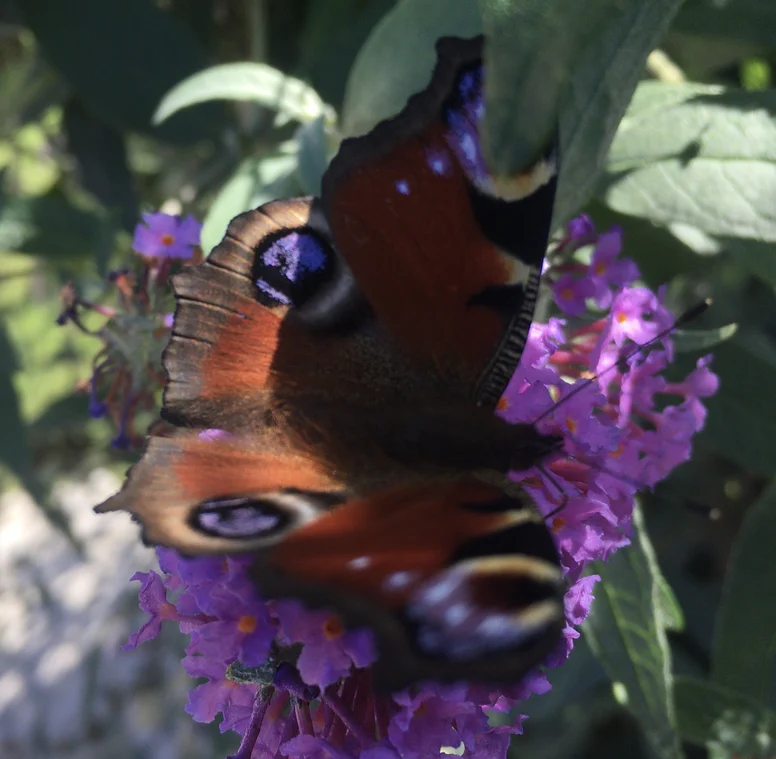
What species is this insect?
Aglais io
